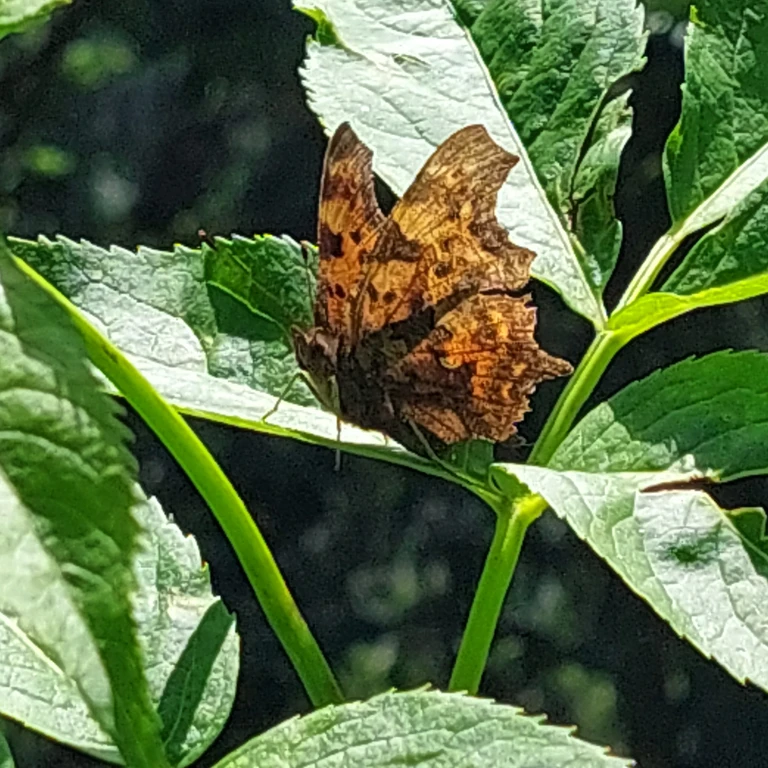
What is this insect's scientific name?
Polygonia c-album
